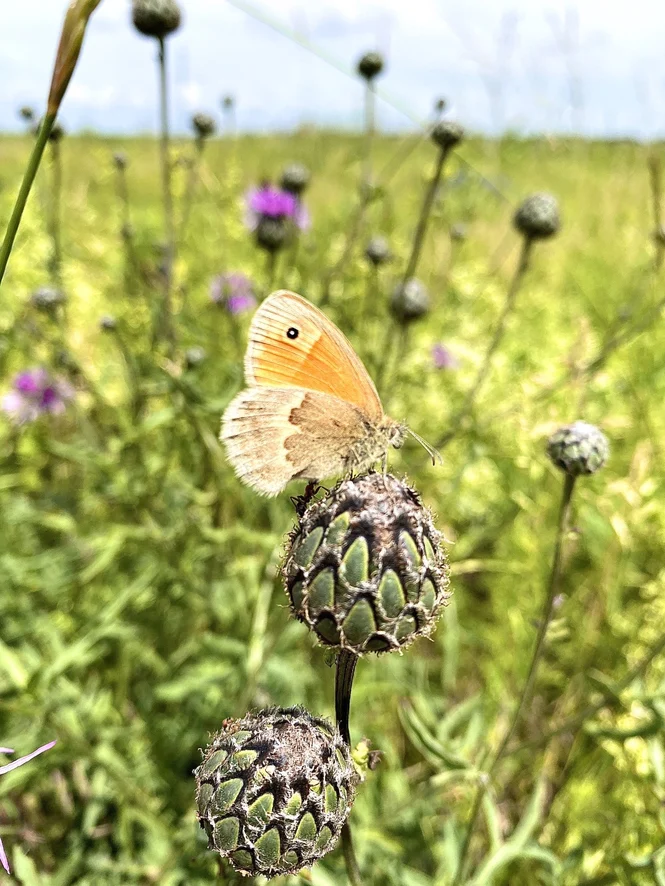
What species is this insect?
Coenonympha pamphilus
